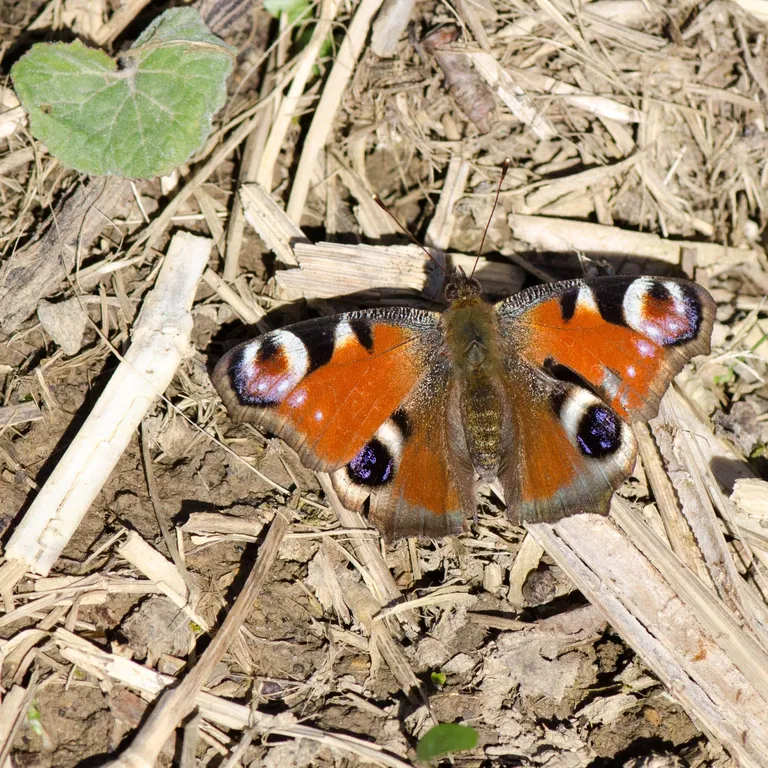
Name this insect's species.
Aglais io
